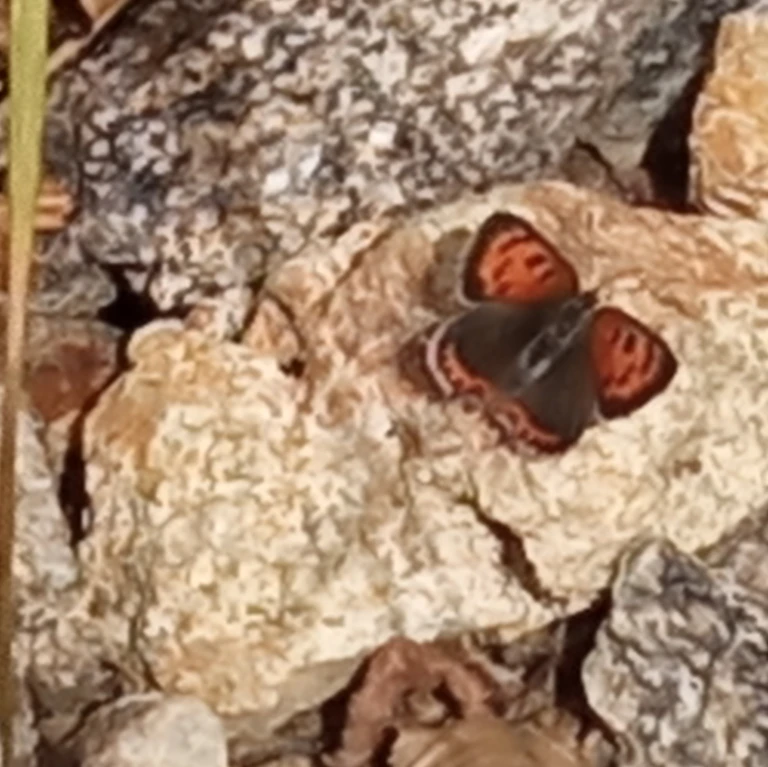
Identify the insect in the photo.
Lycaena phlaeas
